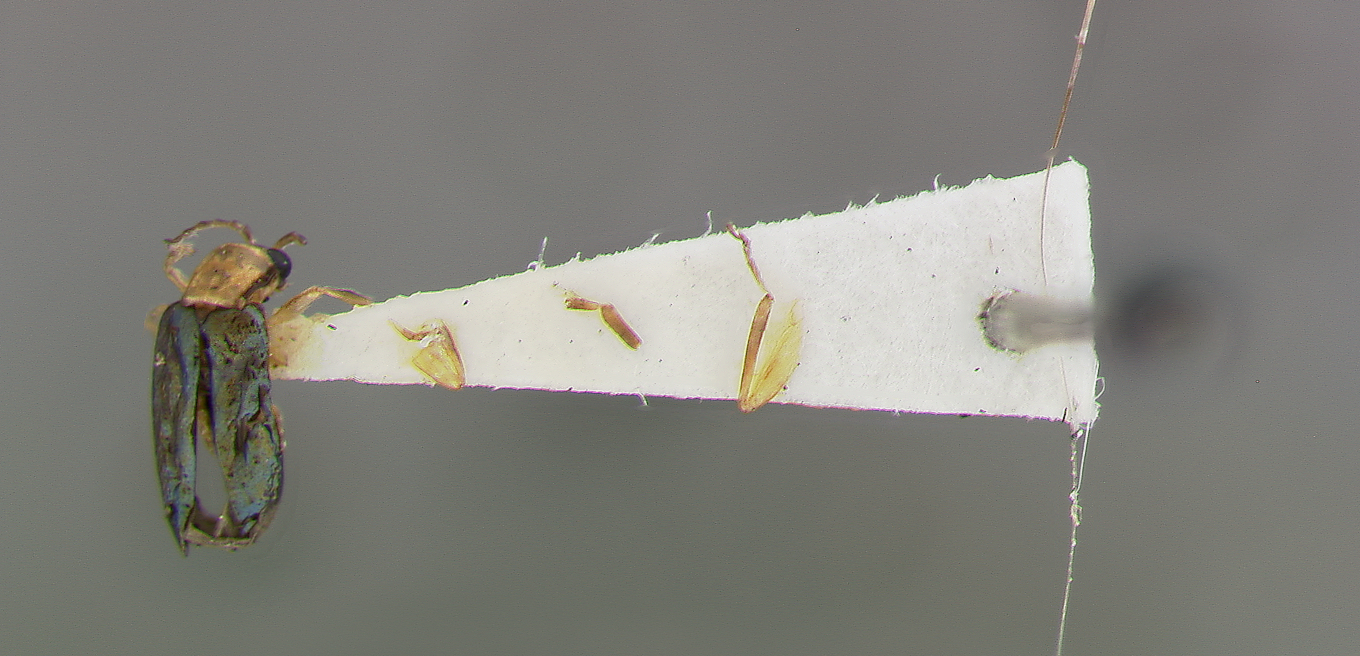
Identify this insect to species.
Ectmesopus leonardorum
